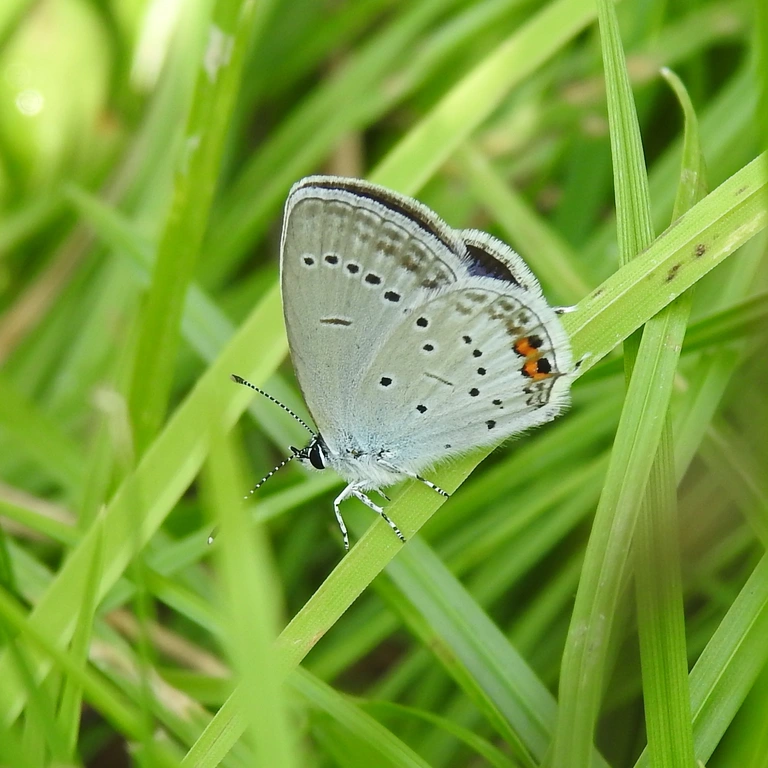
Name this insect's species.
Cupido argiades (also Elkalyce argiades)
